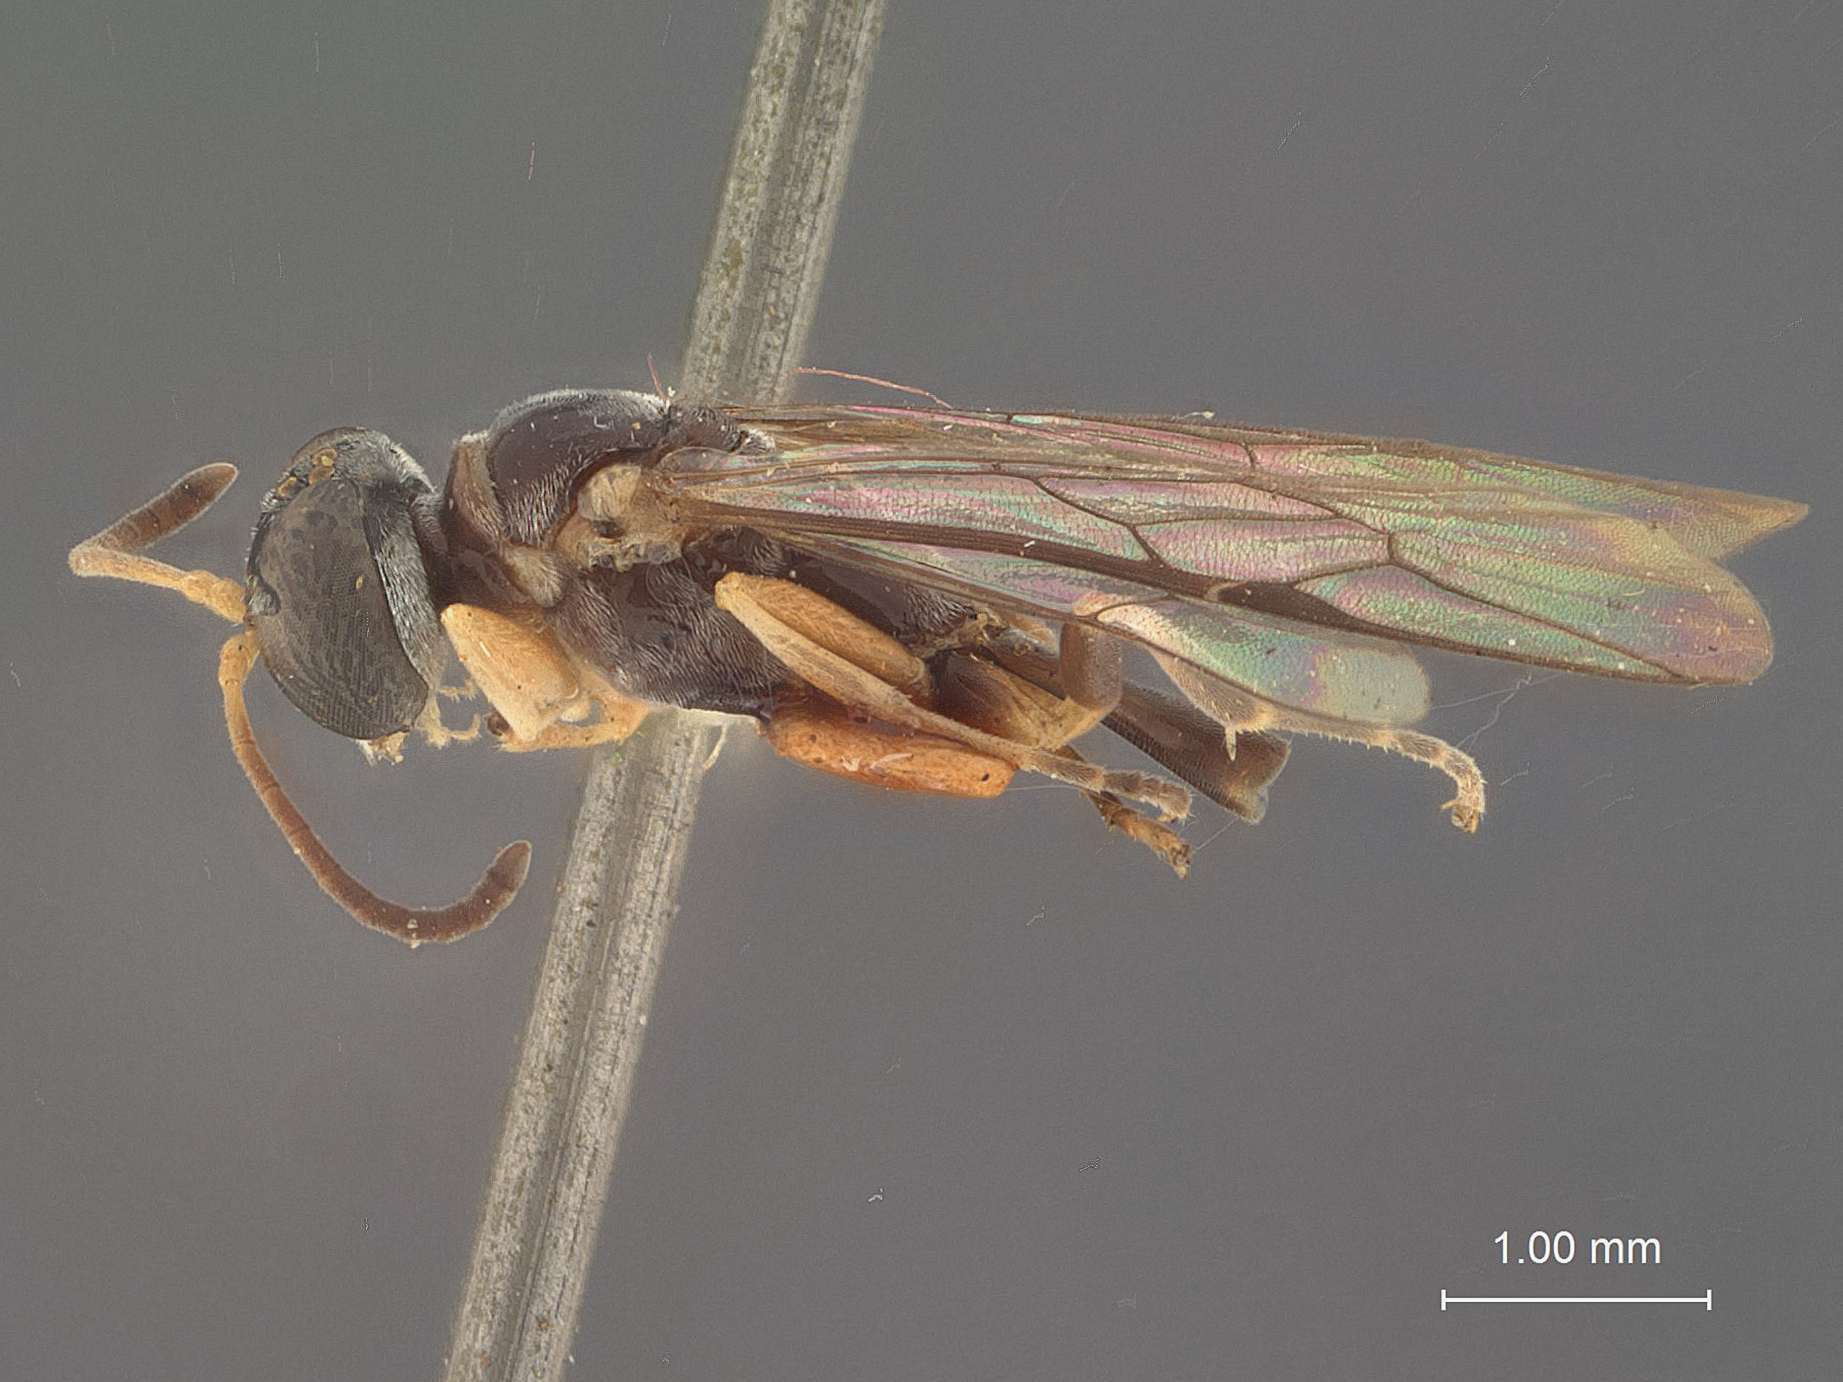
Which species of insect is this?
Trypoxylon singator
